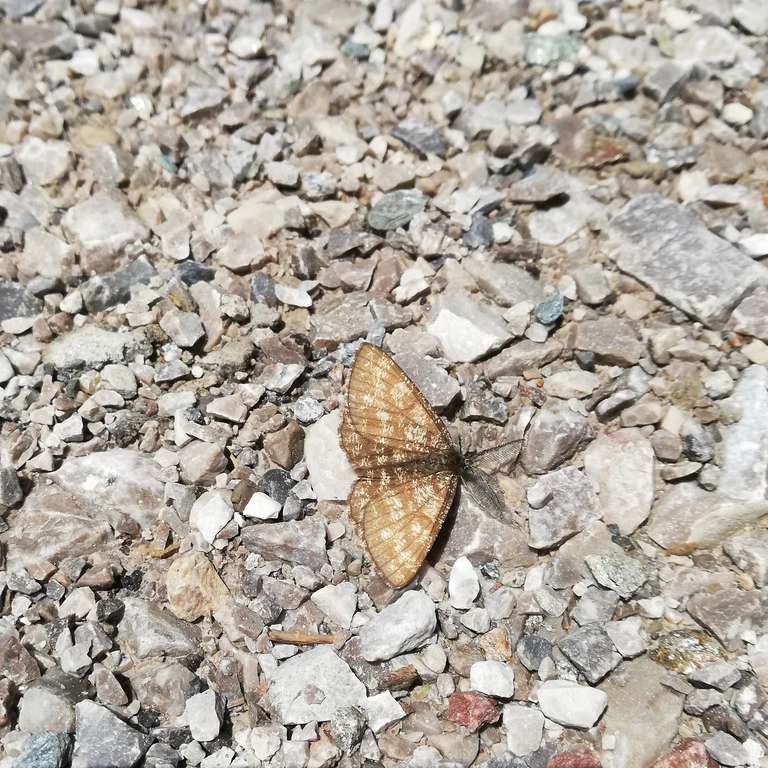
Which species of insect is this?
Ematurga atomaria
